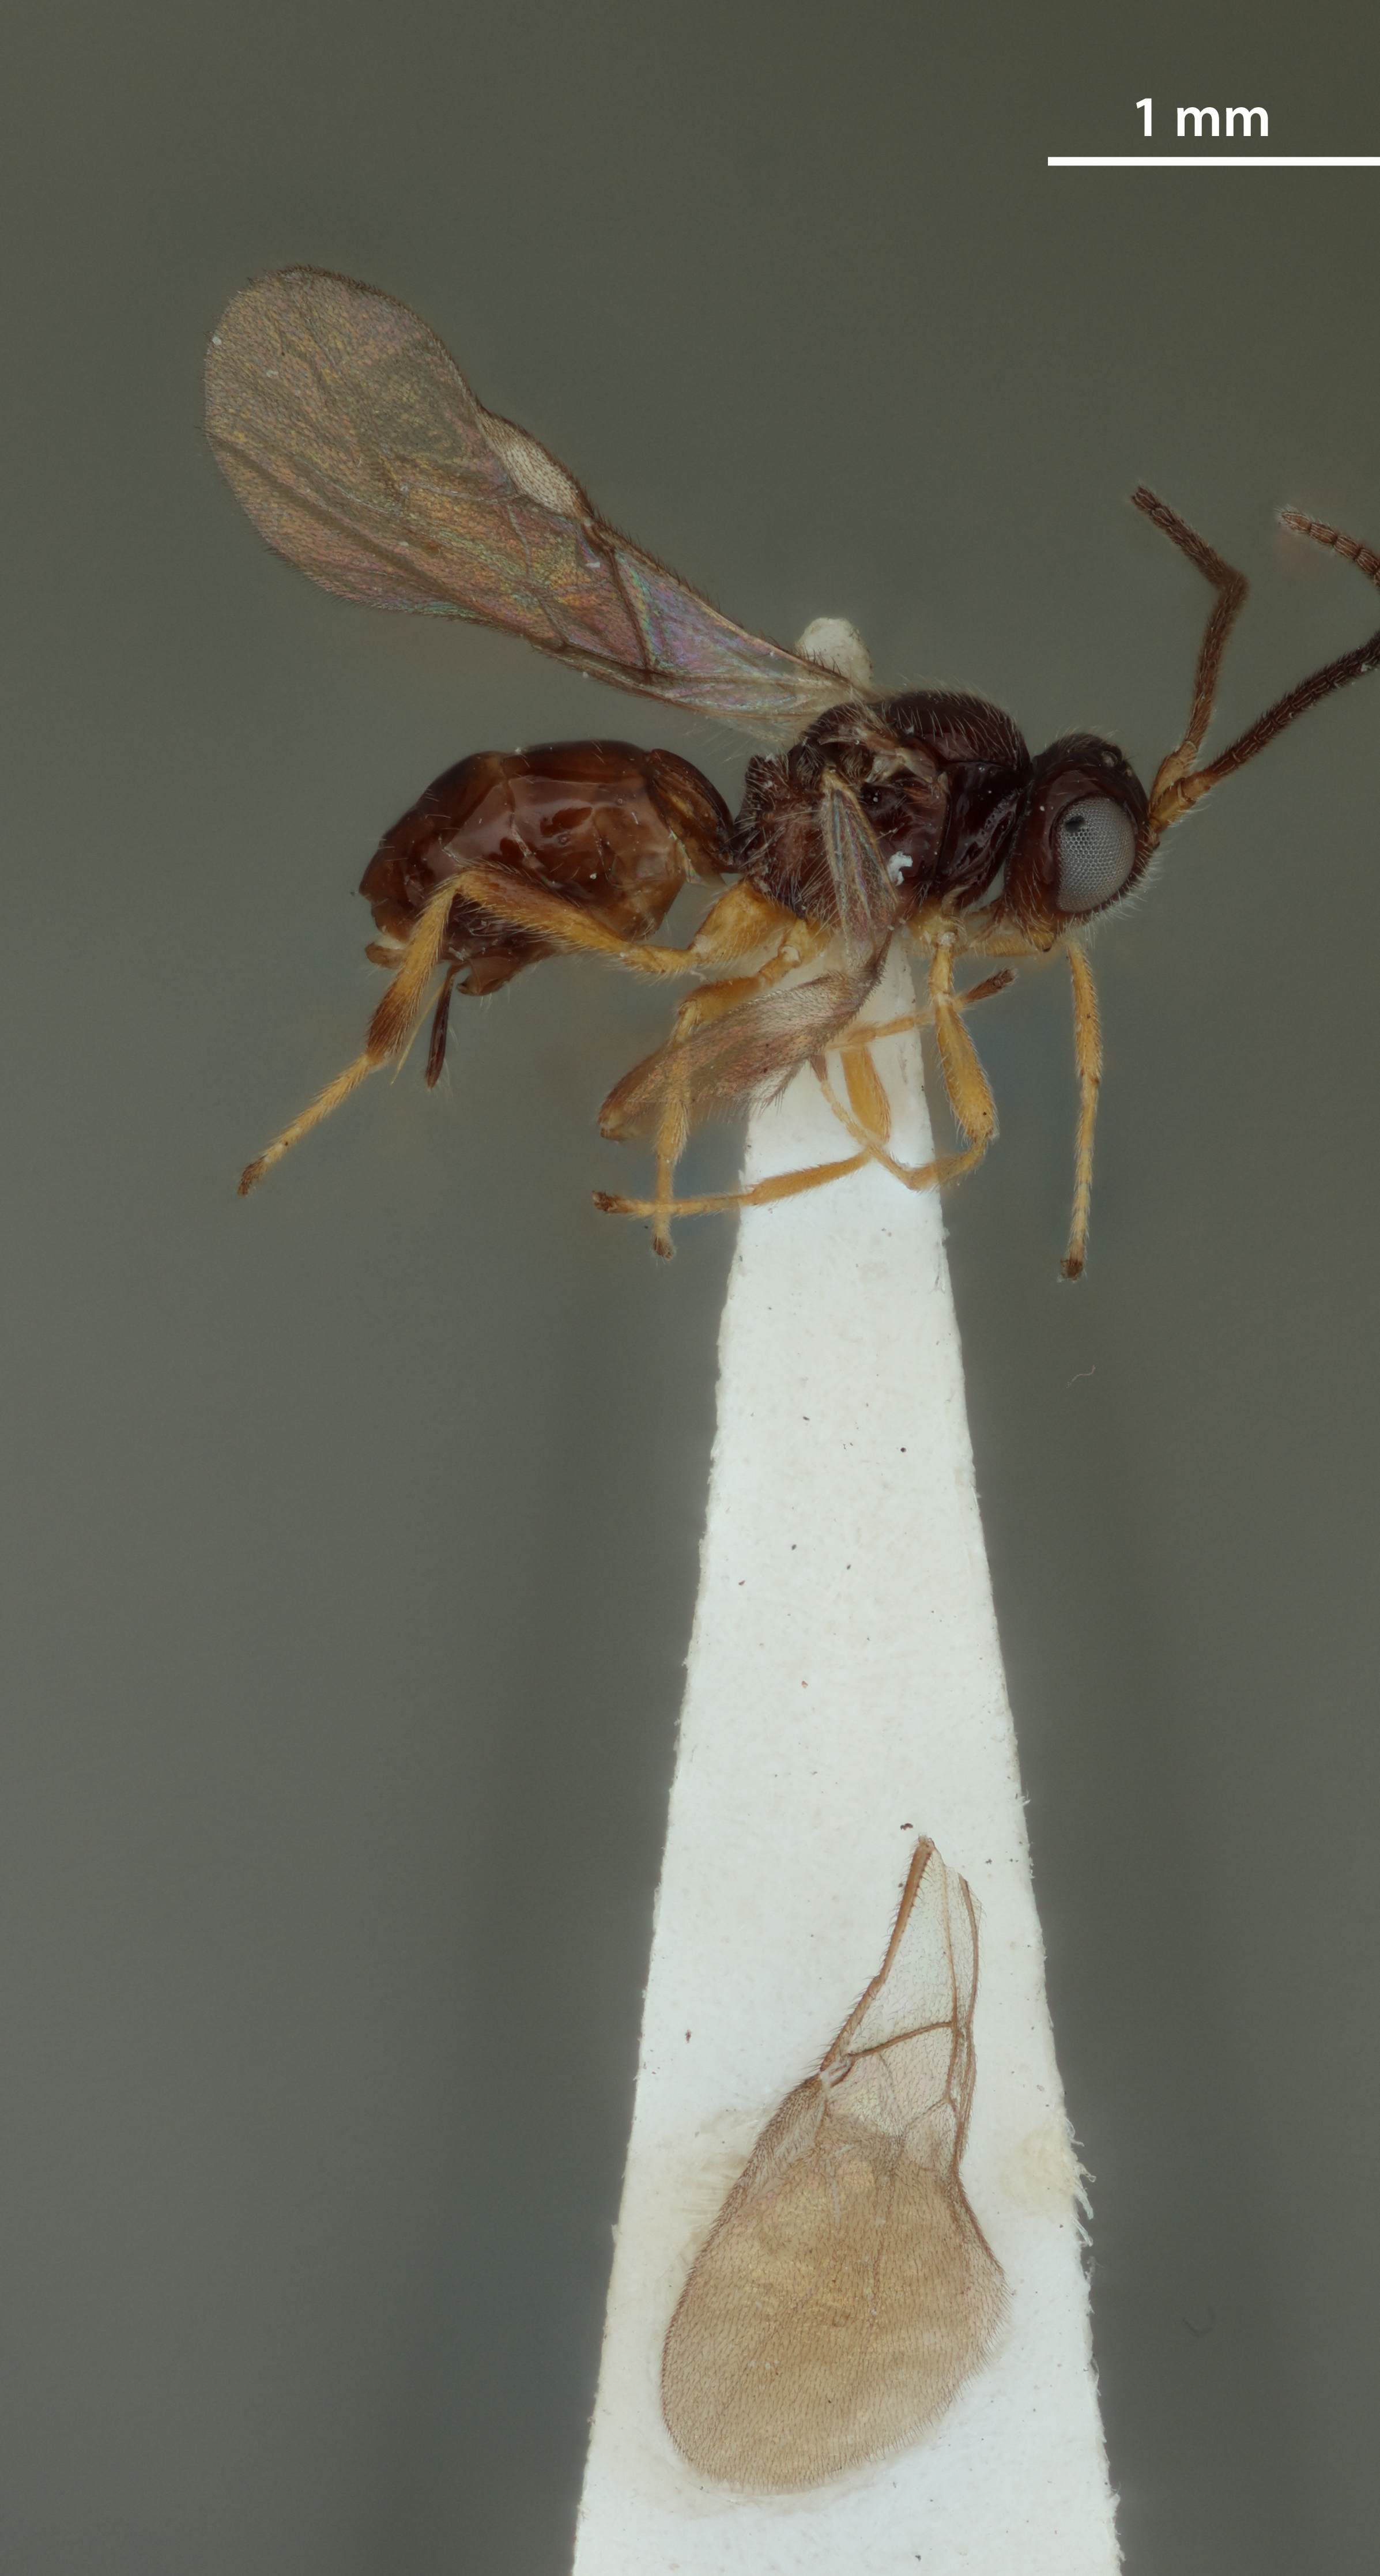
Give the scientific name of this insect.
Biosteres violaceae
